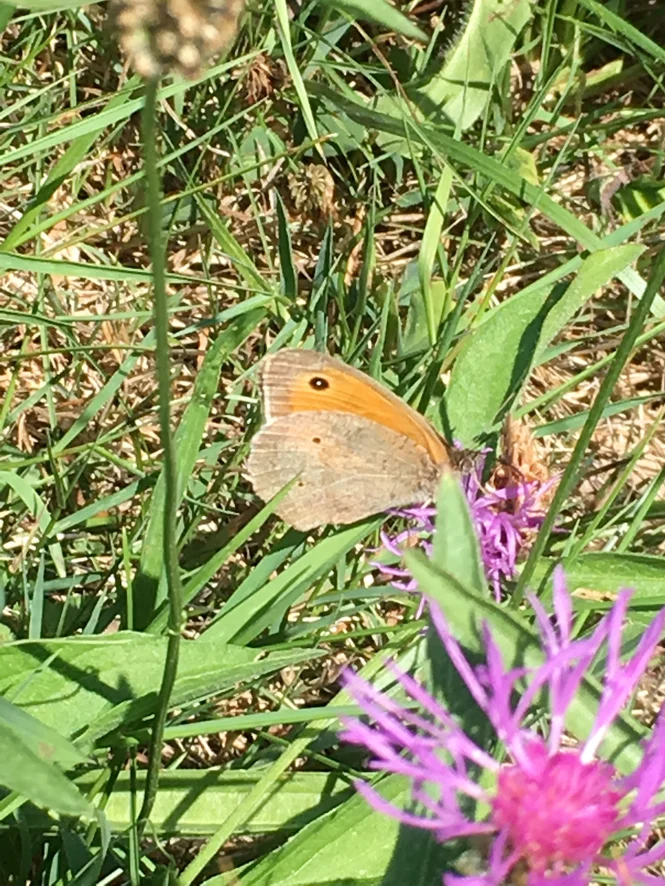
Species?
Maniola jurtina
